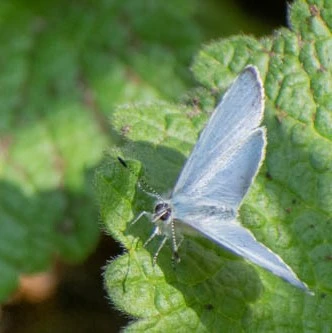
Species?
Celastrina argiolus
